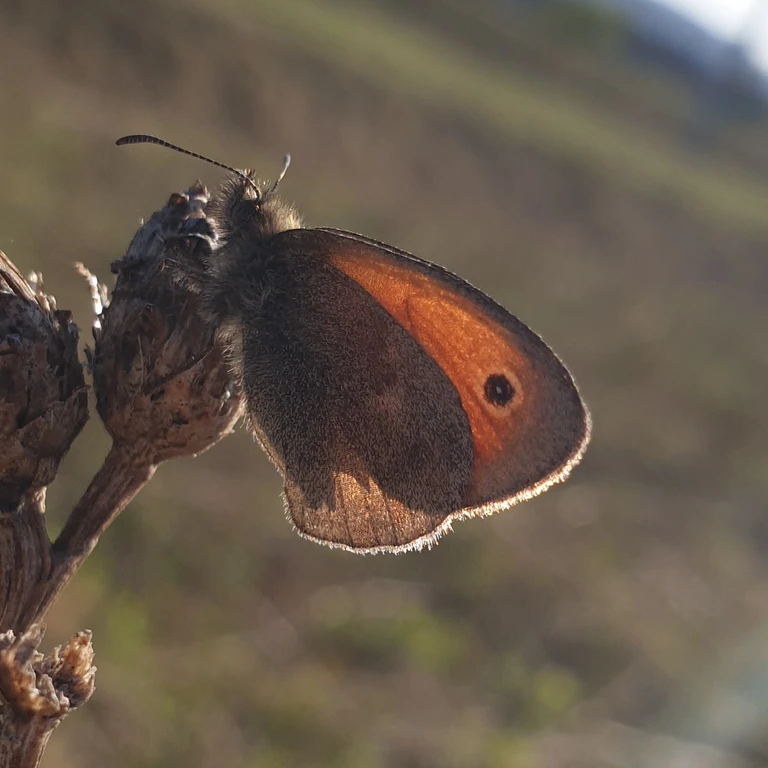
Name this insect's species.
Coenonympha pamphilus
